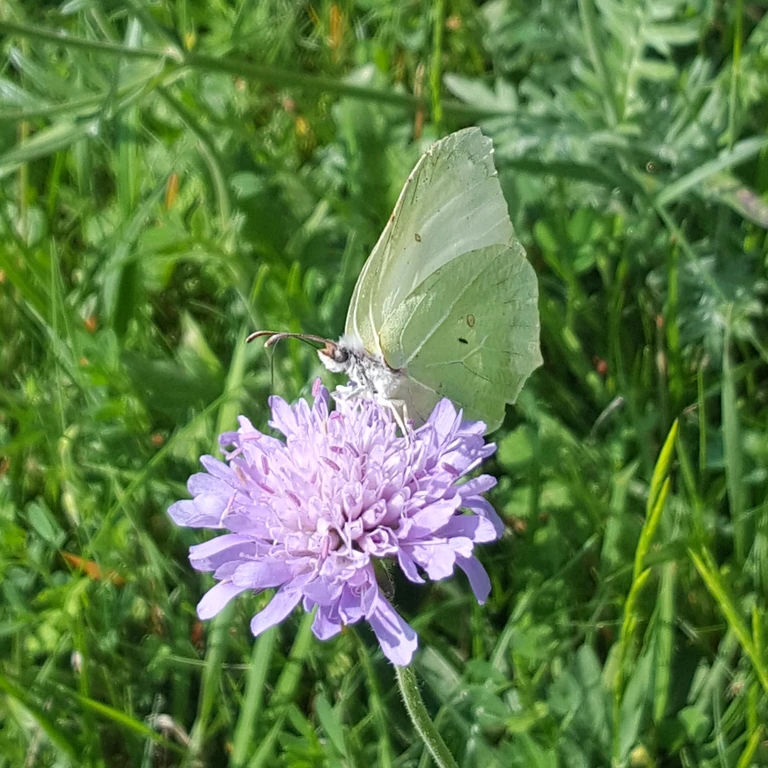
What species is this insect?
Gonepteryx rhamni
